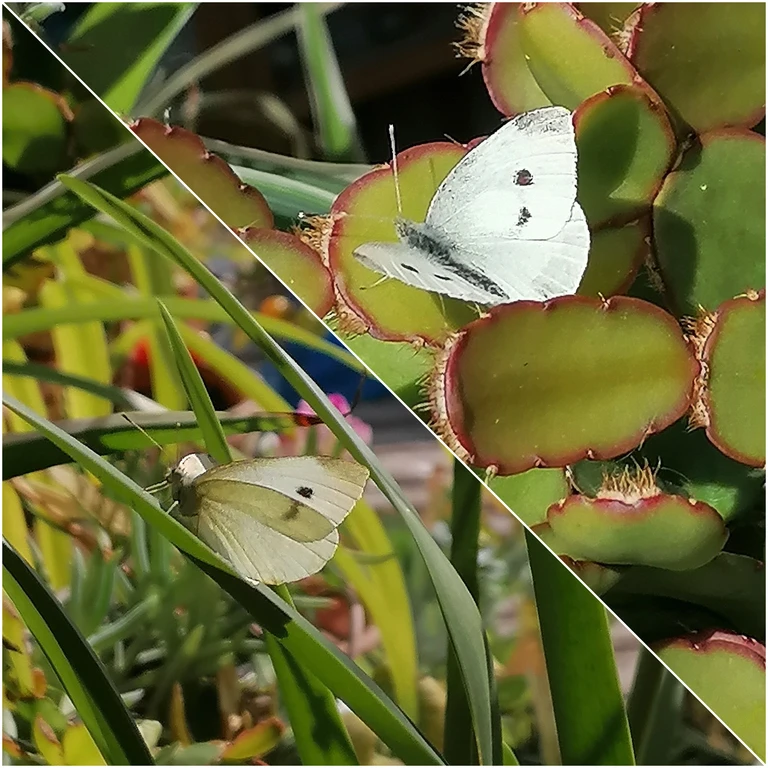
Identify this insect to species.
Pieris rapae
